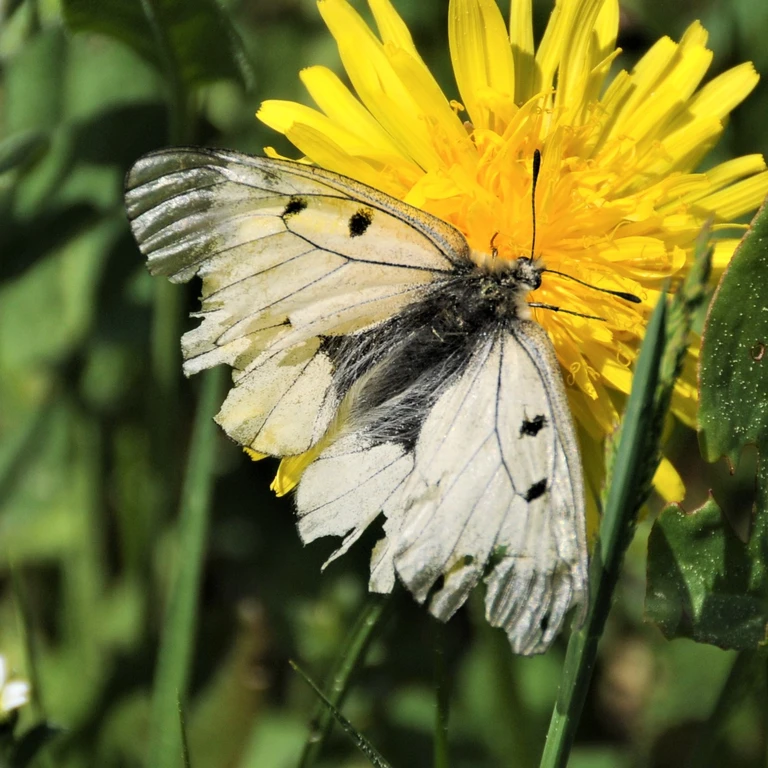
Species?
Parnassius mnemosyne
